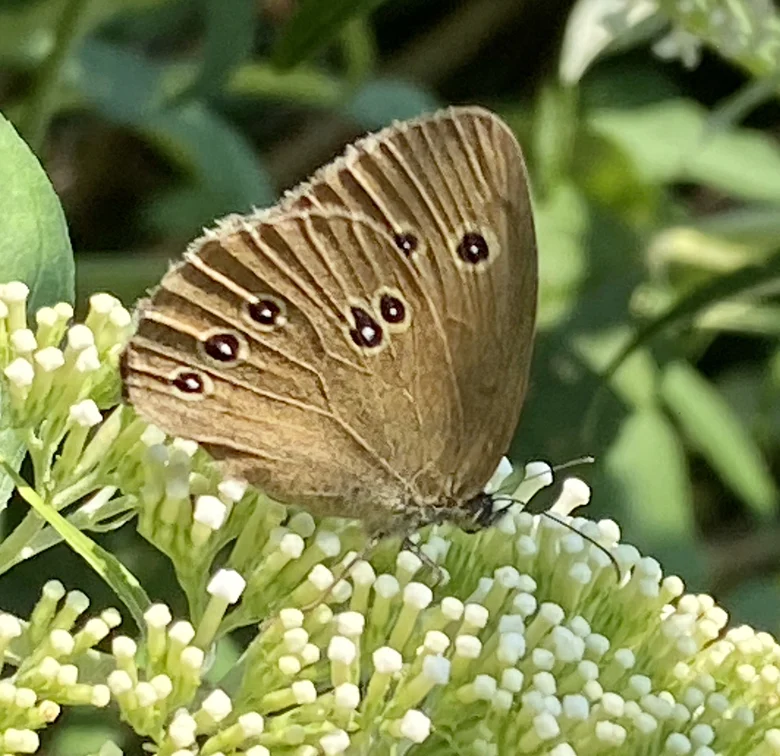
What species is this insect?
Aphantopus hyperantus
